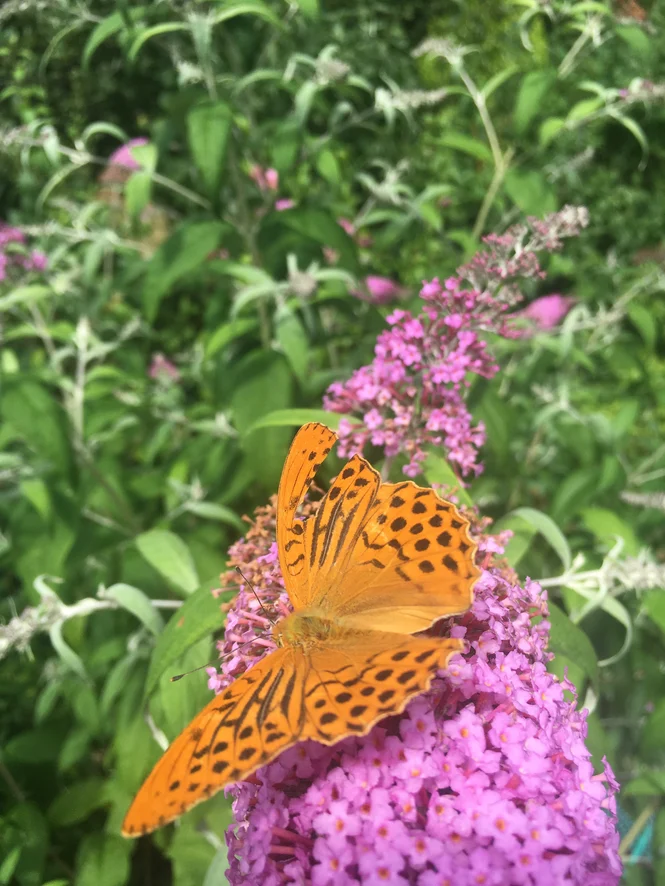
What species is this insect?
Argynnis paphia
